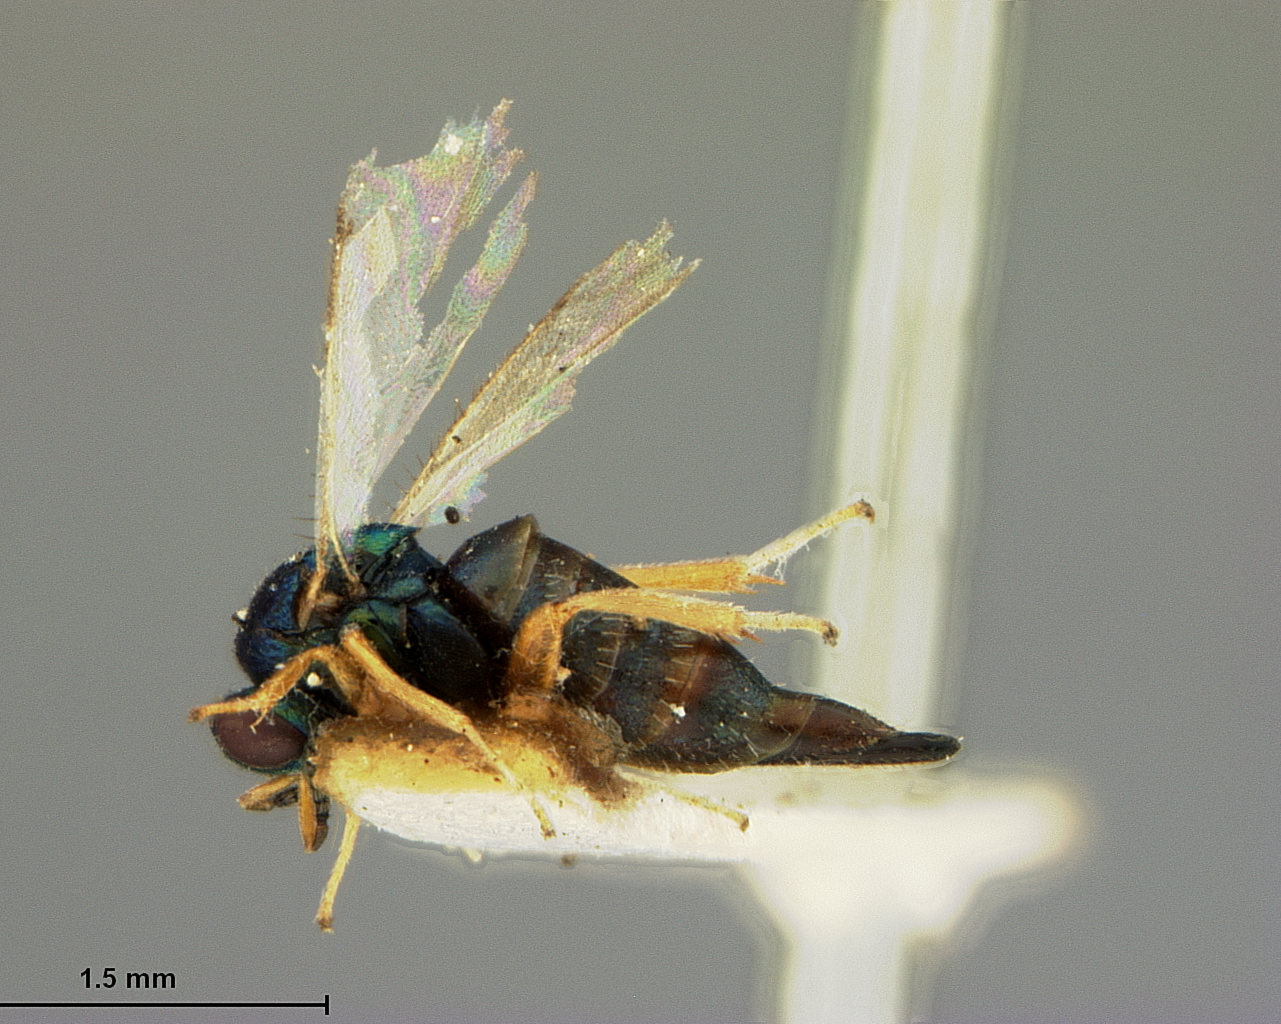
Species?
Ormyrus quercus
